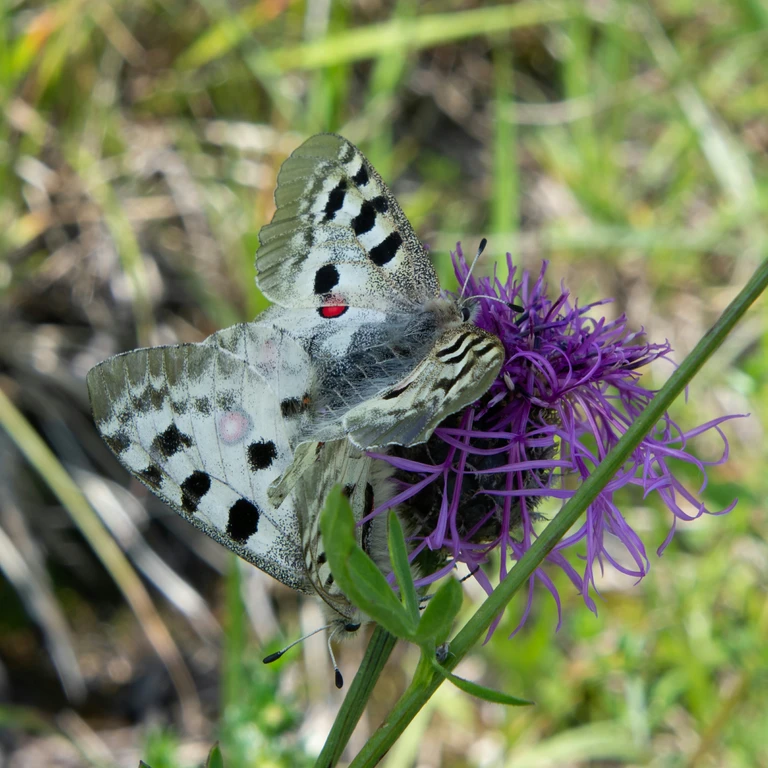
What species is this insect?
Parnassius apollo
